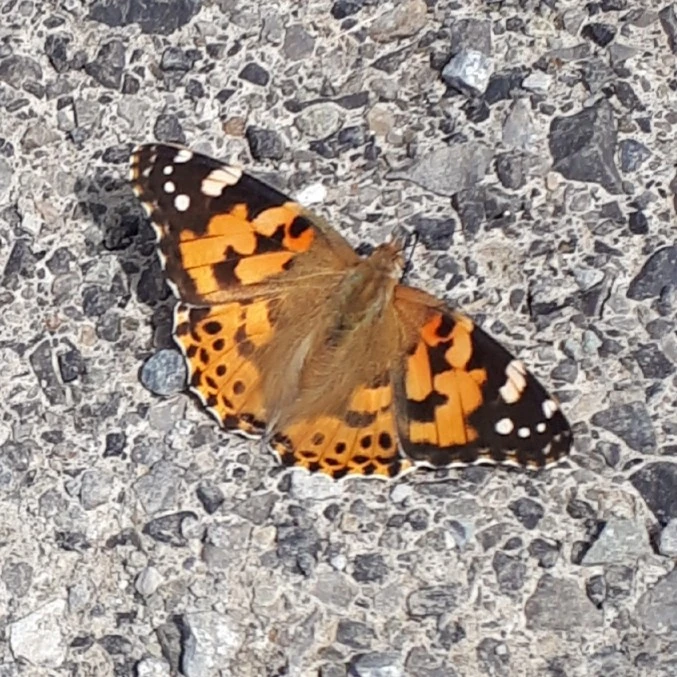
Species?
Vanessa cardui
